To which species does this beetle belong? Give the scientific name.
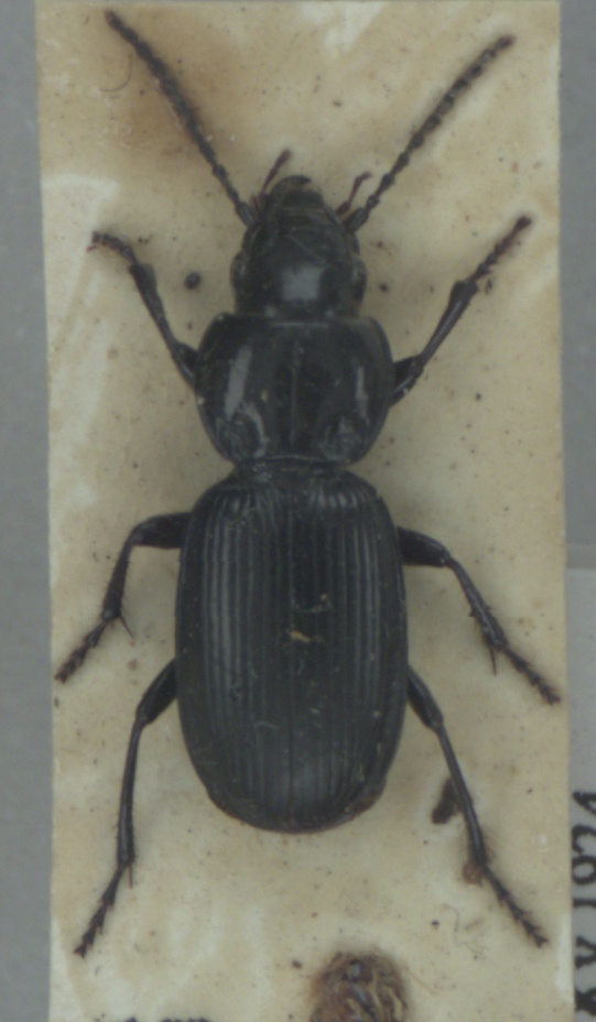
Pterostichus madidus
